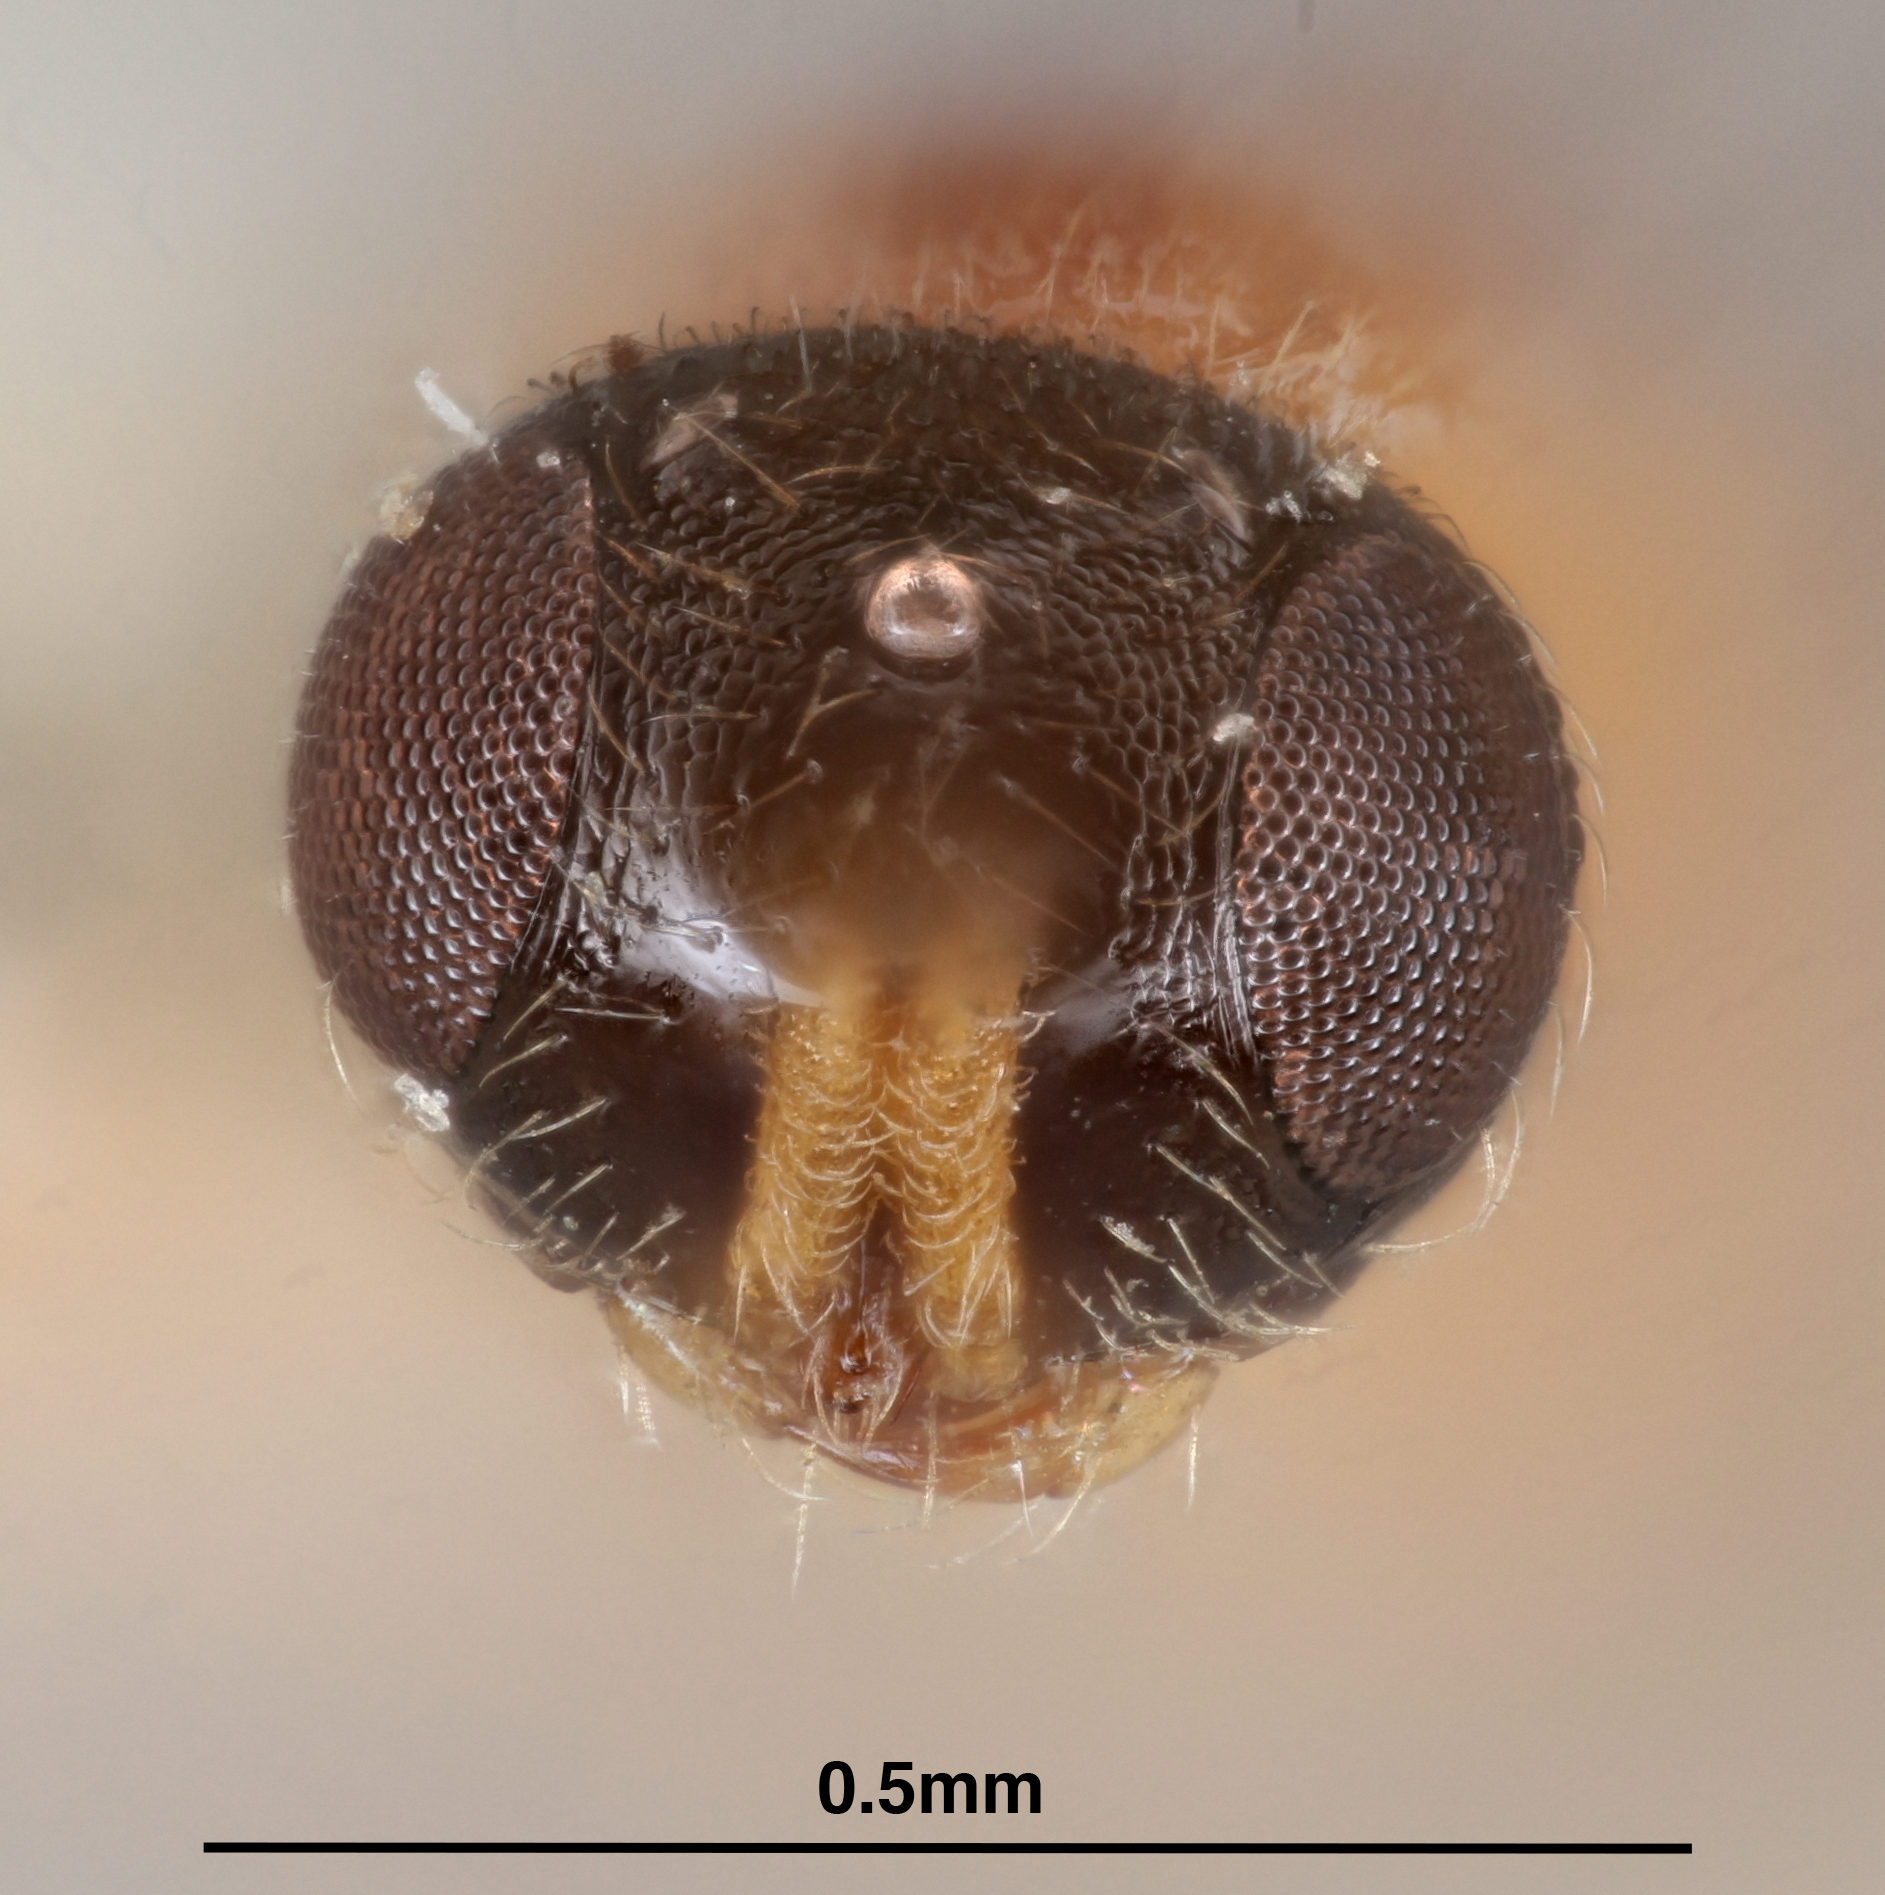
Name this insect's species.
Calliscelio orientalis
